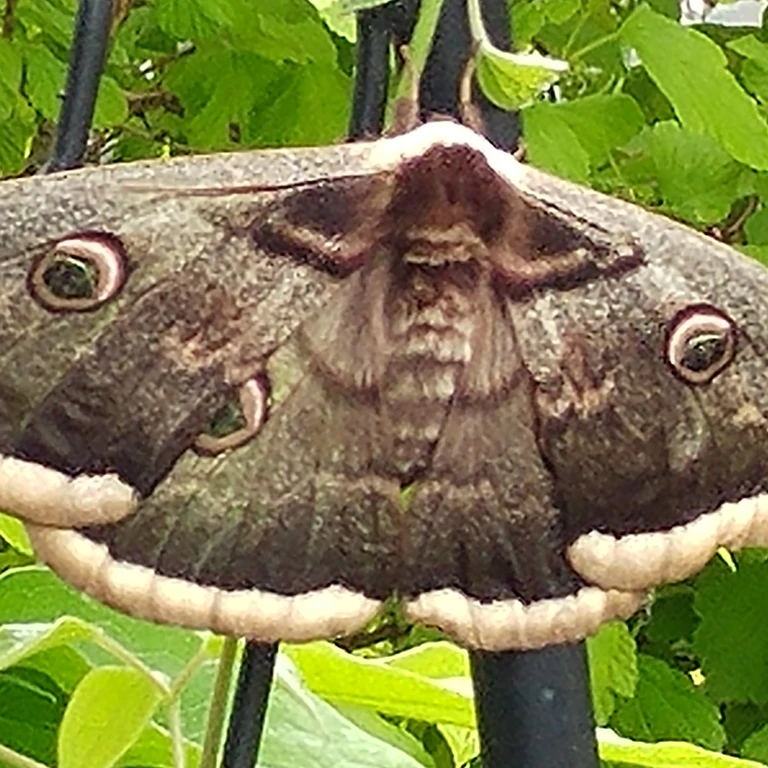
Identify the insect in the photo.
Saturnia pyri
